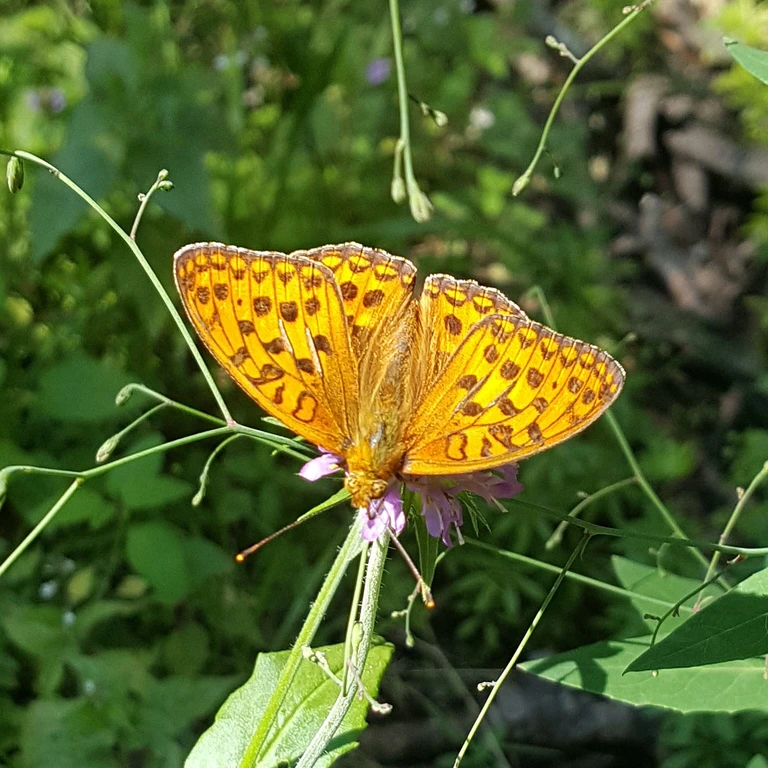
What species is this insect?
Fabriciana adippe
